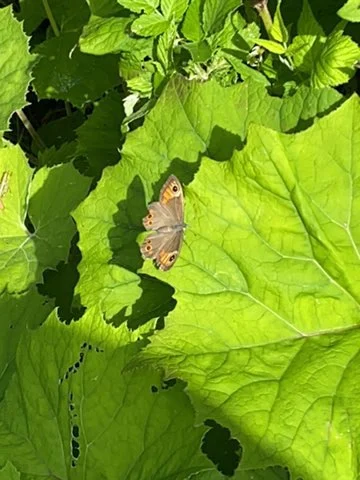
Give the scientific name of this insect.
Lasiommata maera (also Pararge maera)
